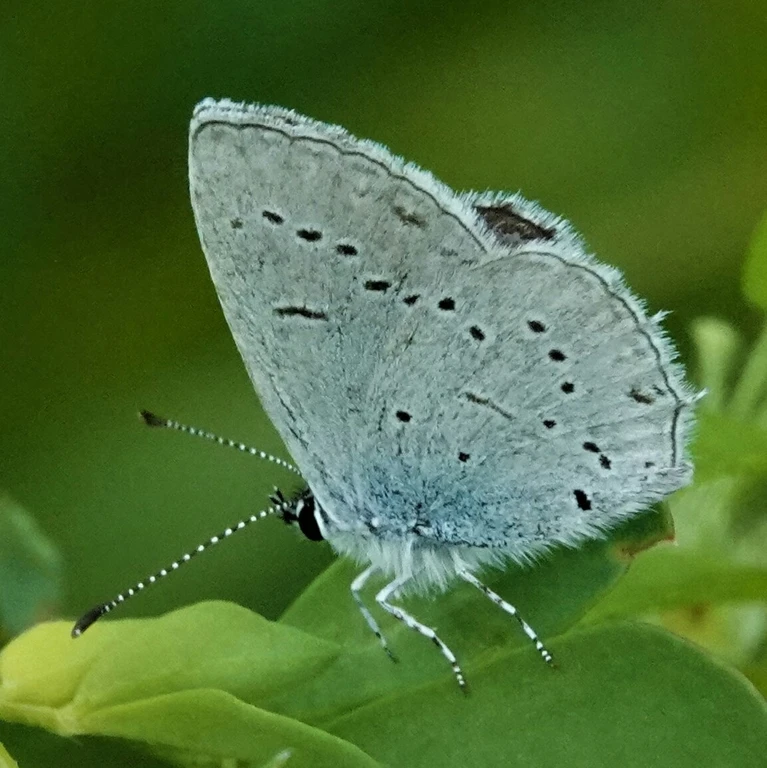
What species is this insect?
Cupido decolorata (also Elkalyce decolorata)
